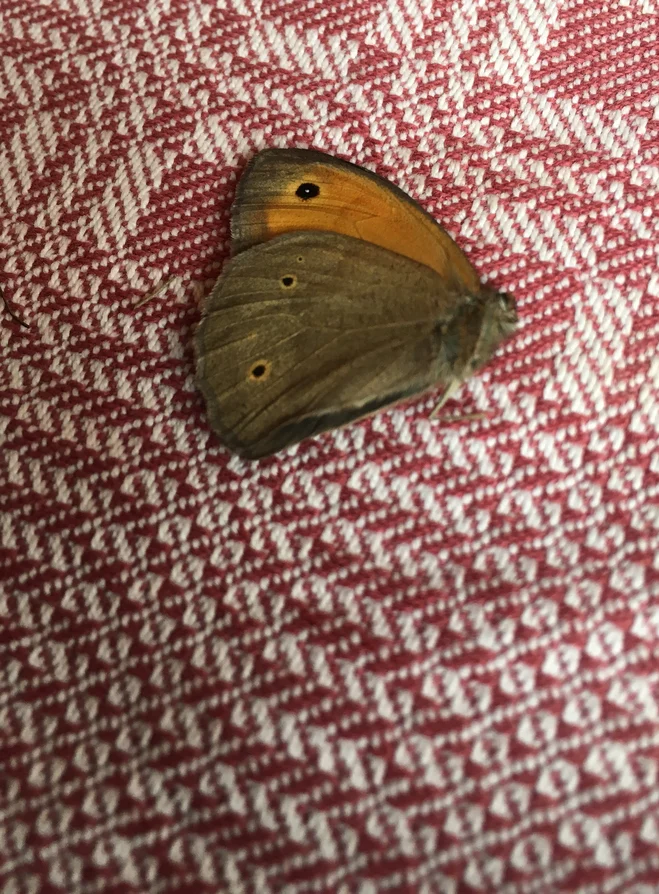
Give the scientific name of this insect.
Maniola jurtina
